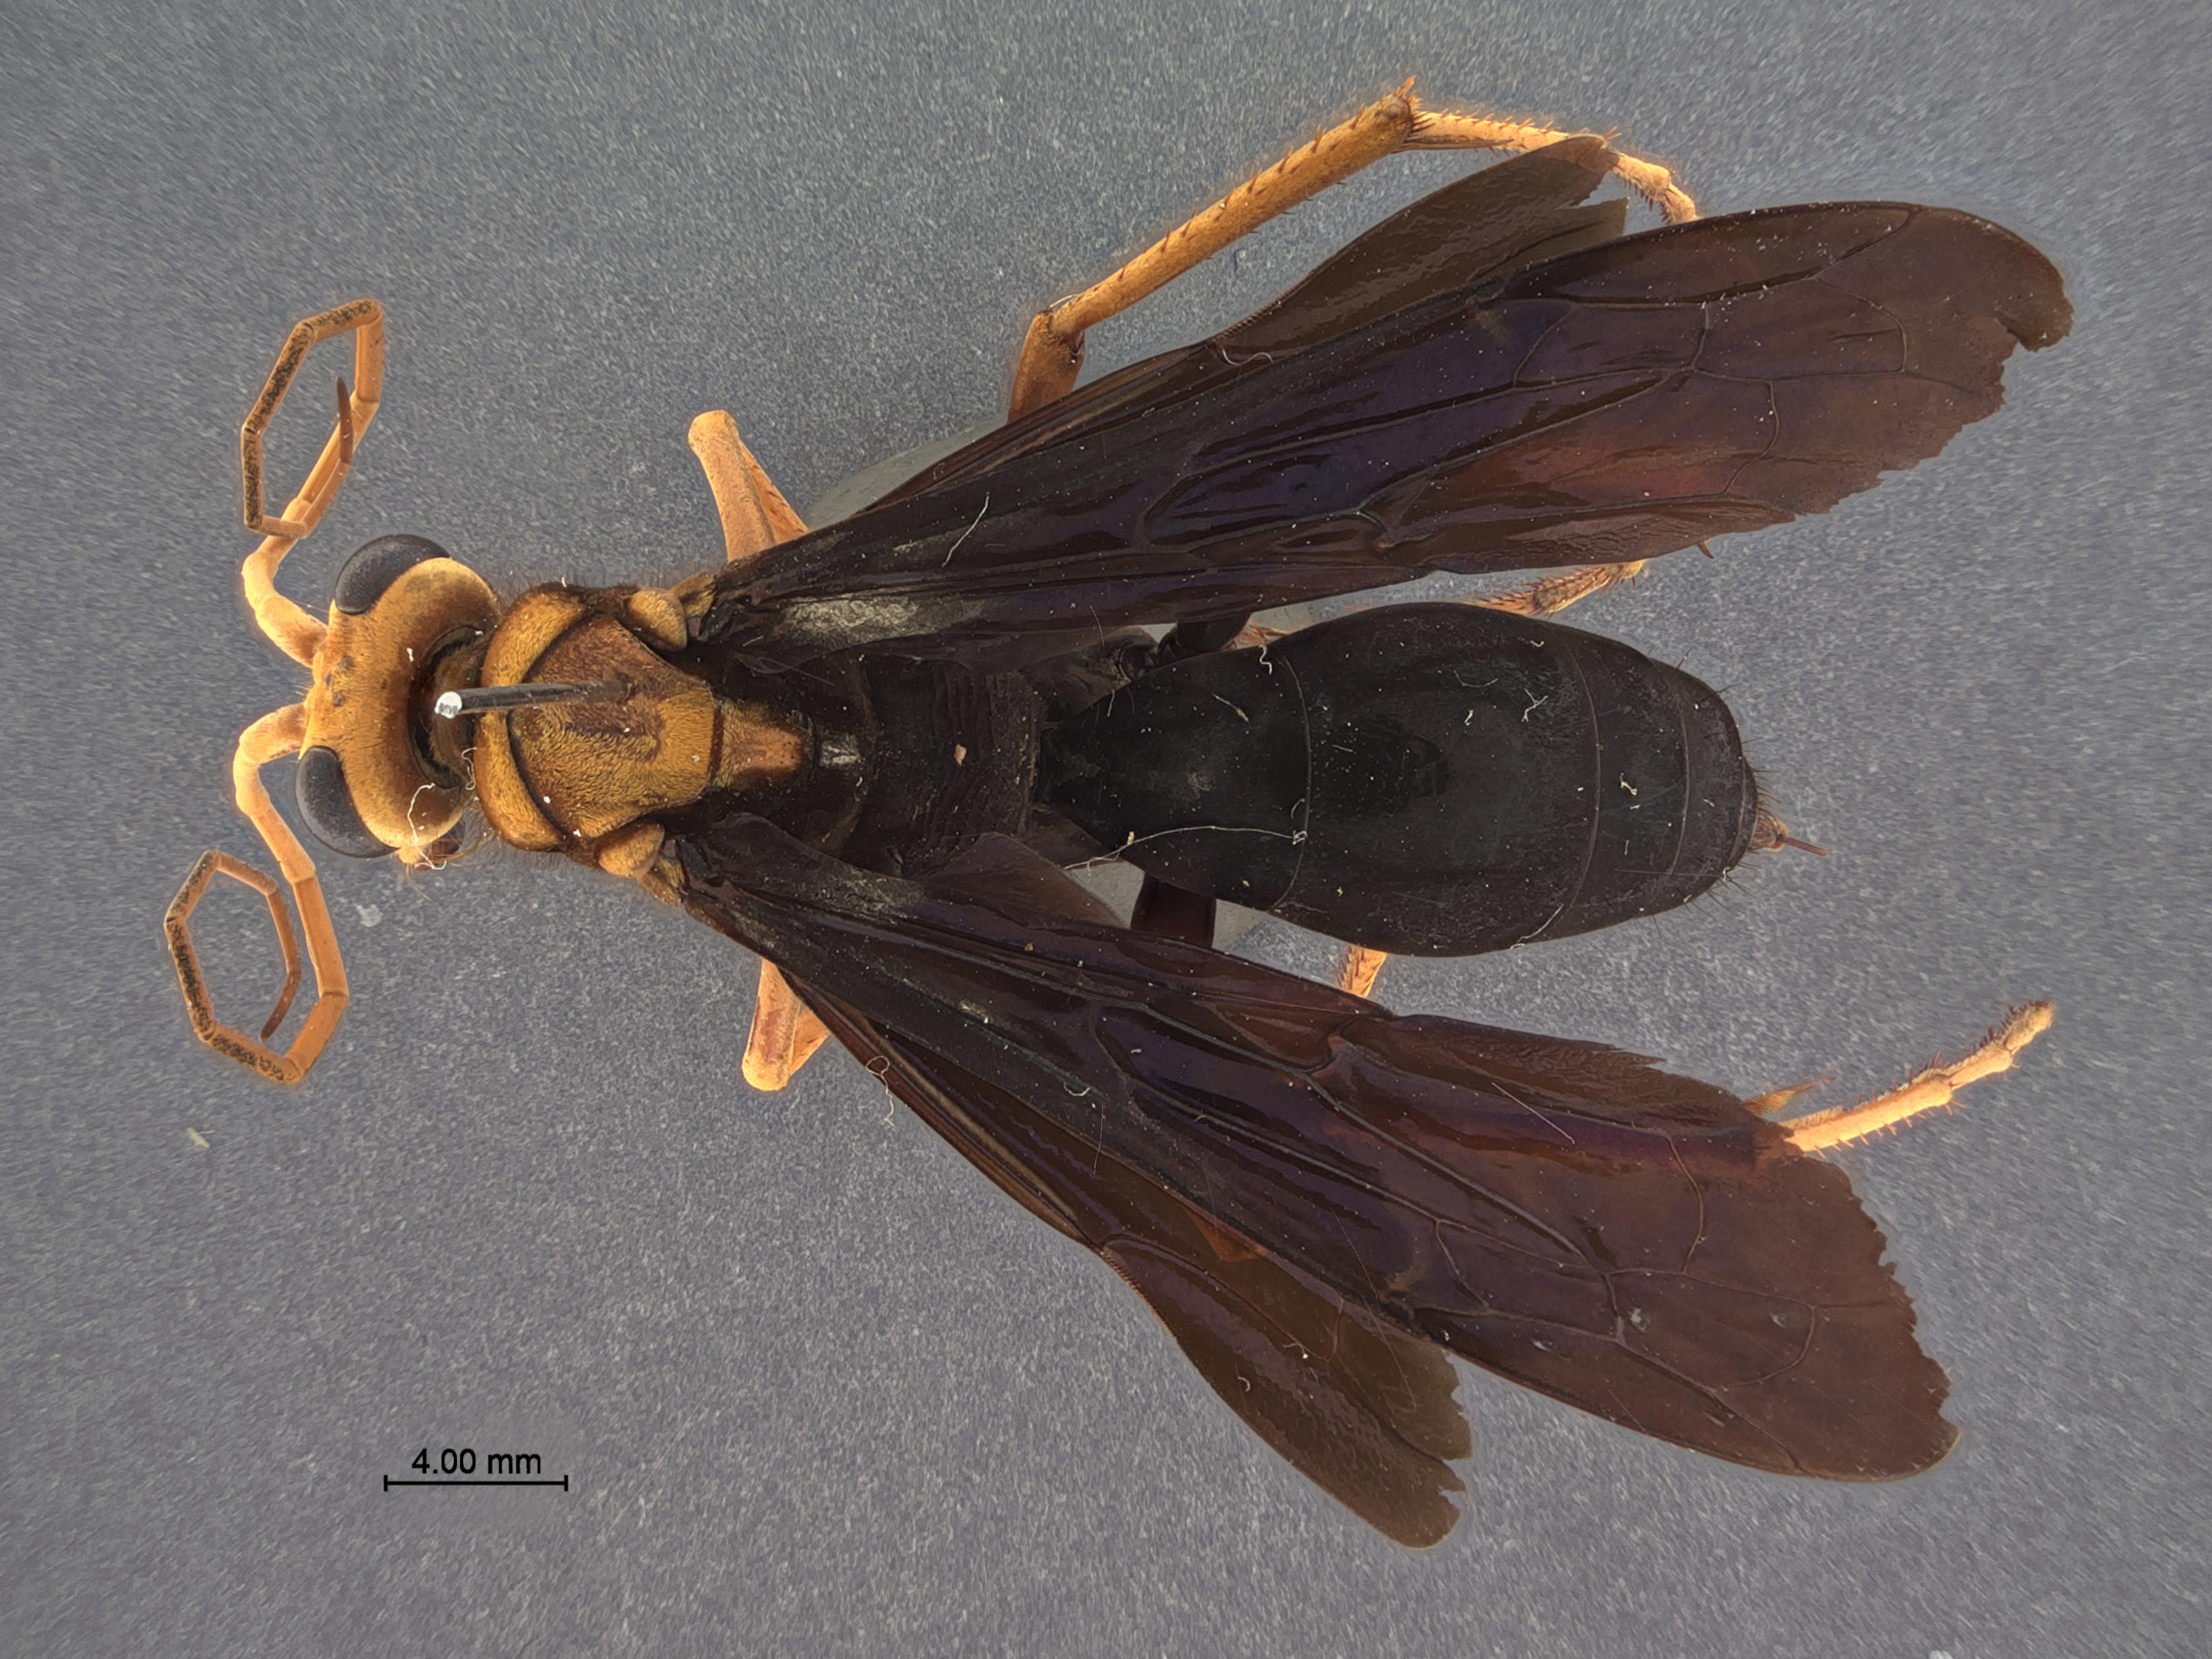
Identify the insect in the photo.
Leptodialepis formosanus
